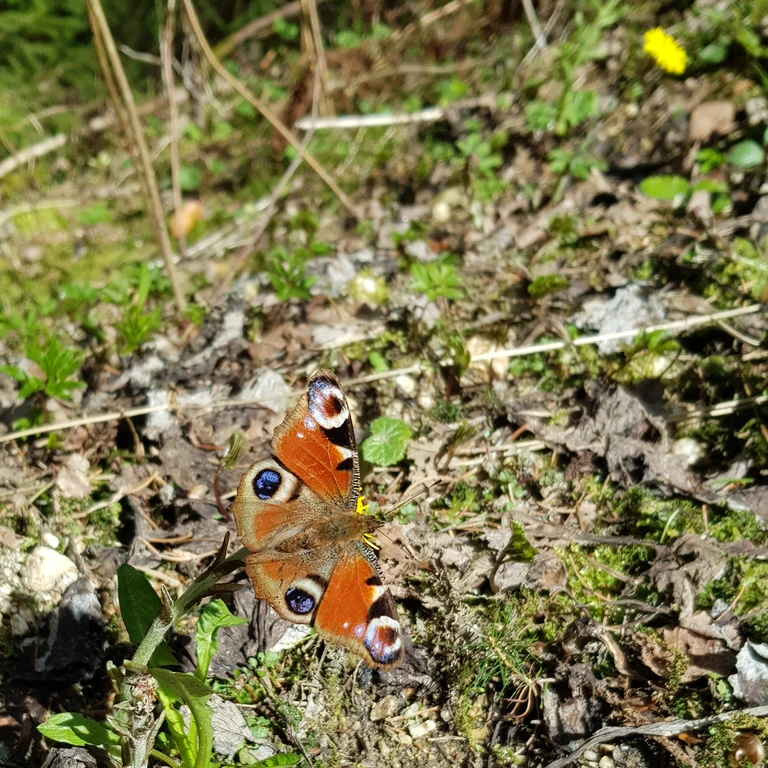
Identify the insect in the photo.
Aglais io
